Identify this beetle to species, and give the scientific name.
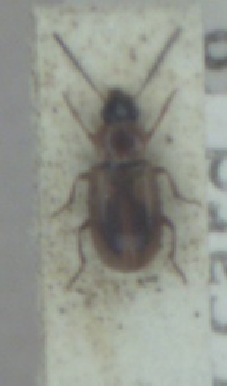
Acupalpus dorsalis
